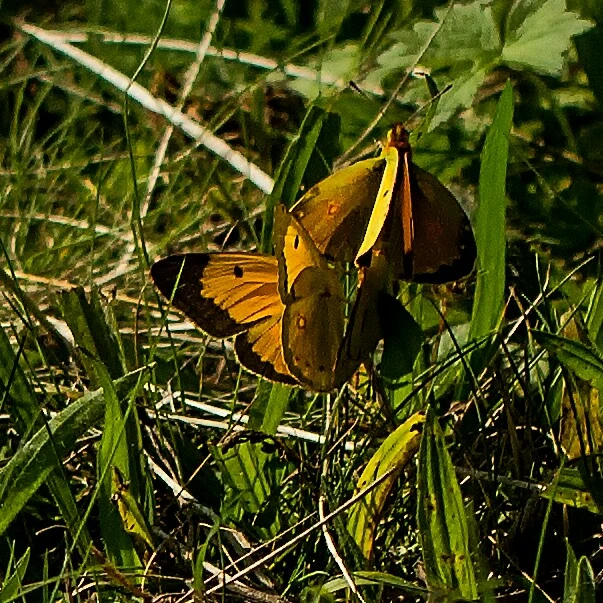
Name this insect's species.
Colias croceus
